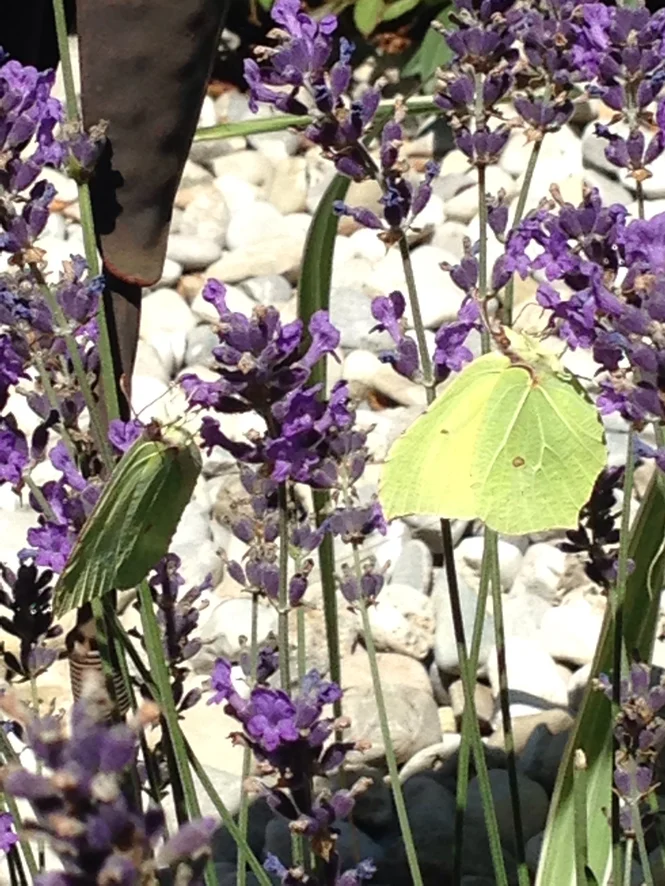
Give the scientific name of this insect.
Gonepteryx rhamni
